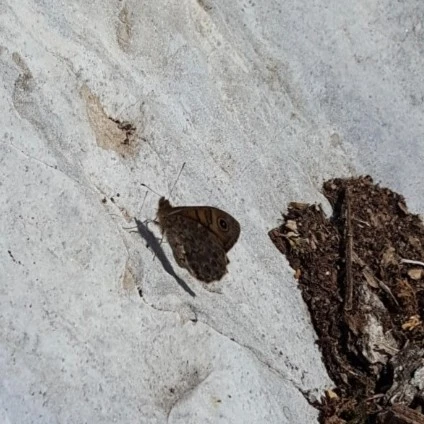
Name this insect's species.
Lasiommata megera (also Pararge megera)
